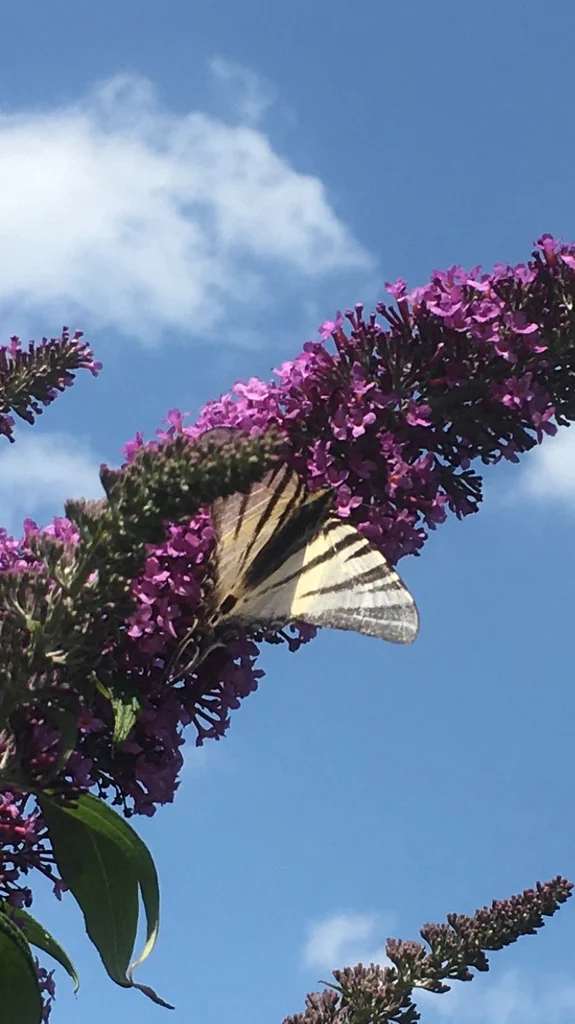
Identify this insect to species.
Iphiclides podalirius
